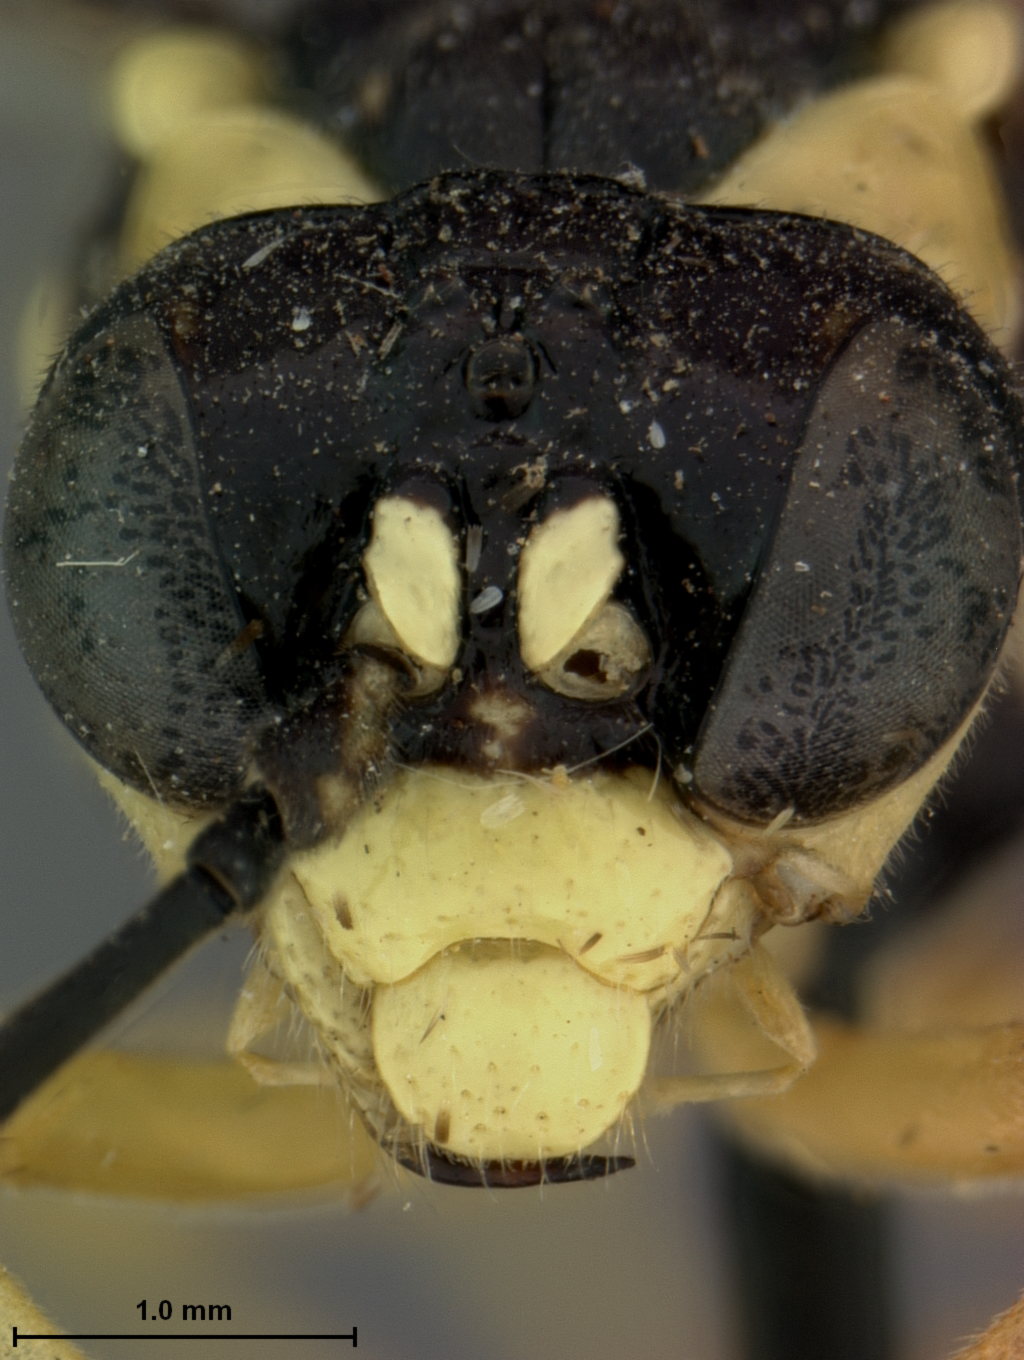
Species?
Tenthredo elegantula
